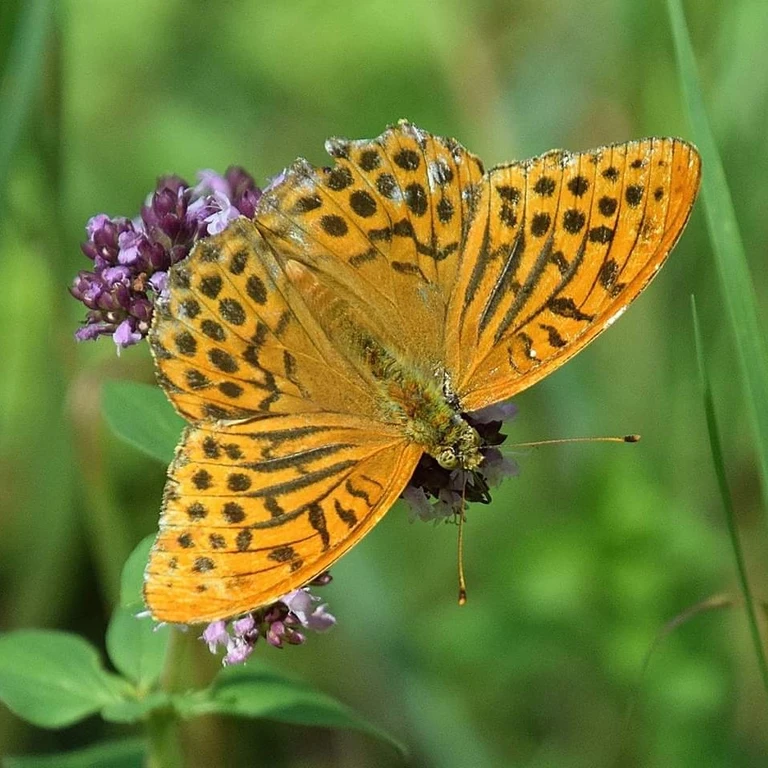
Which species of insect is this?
Argynnis paphia
